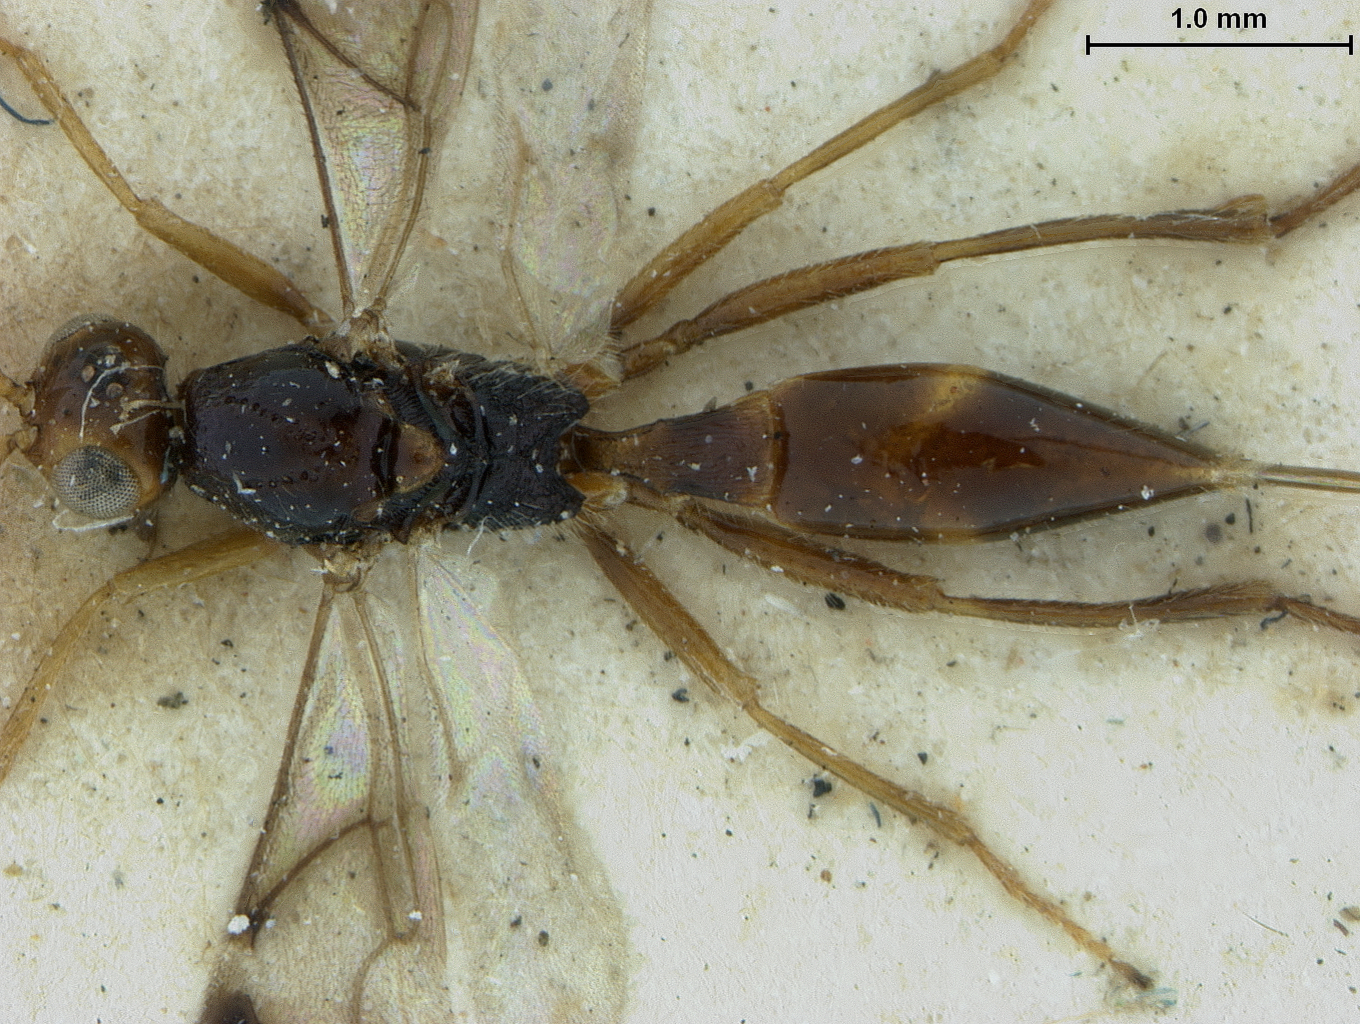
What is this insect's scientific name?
Aclitus nawaii
